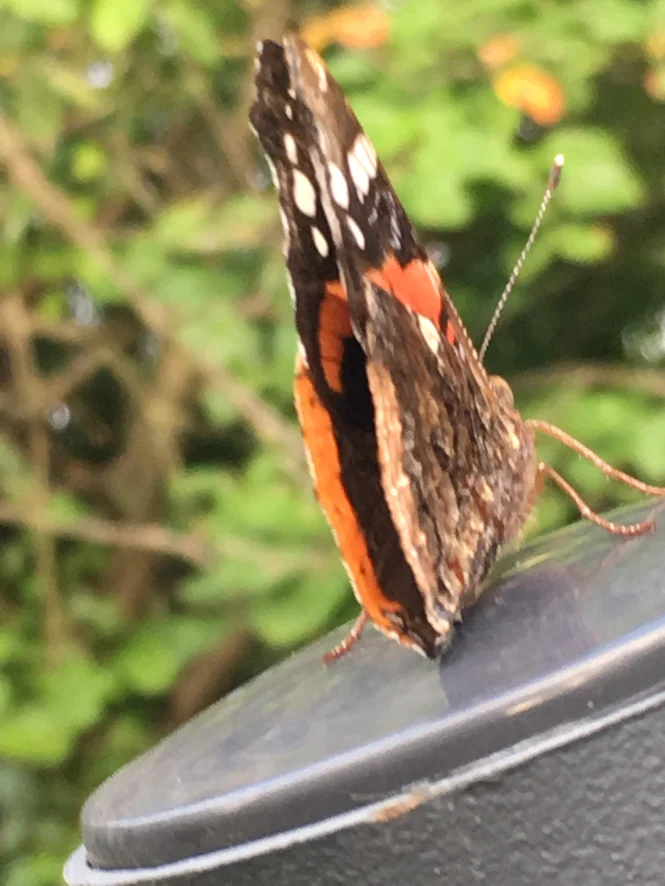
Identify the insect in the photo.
Vanessa atalanta
